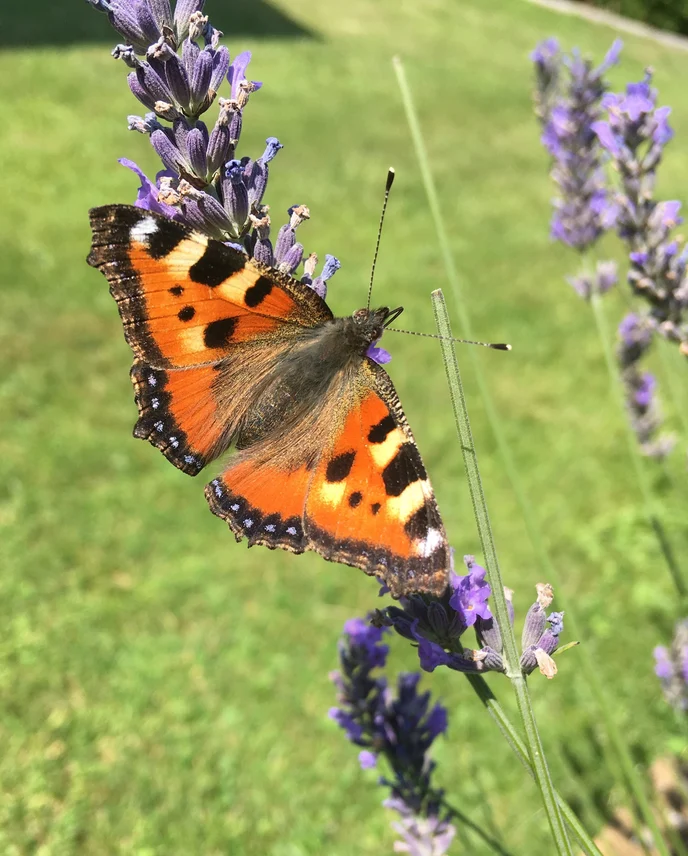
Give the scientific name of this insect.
Aglais urticae
